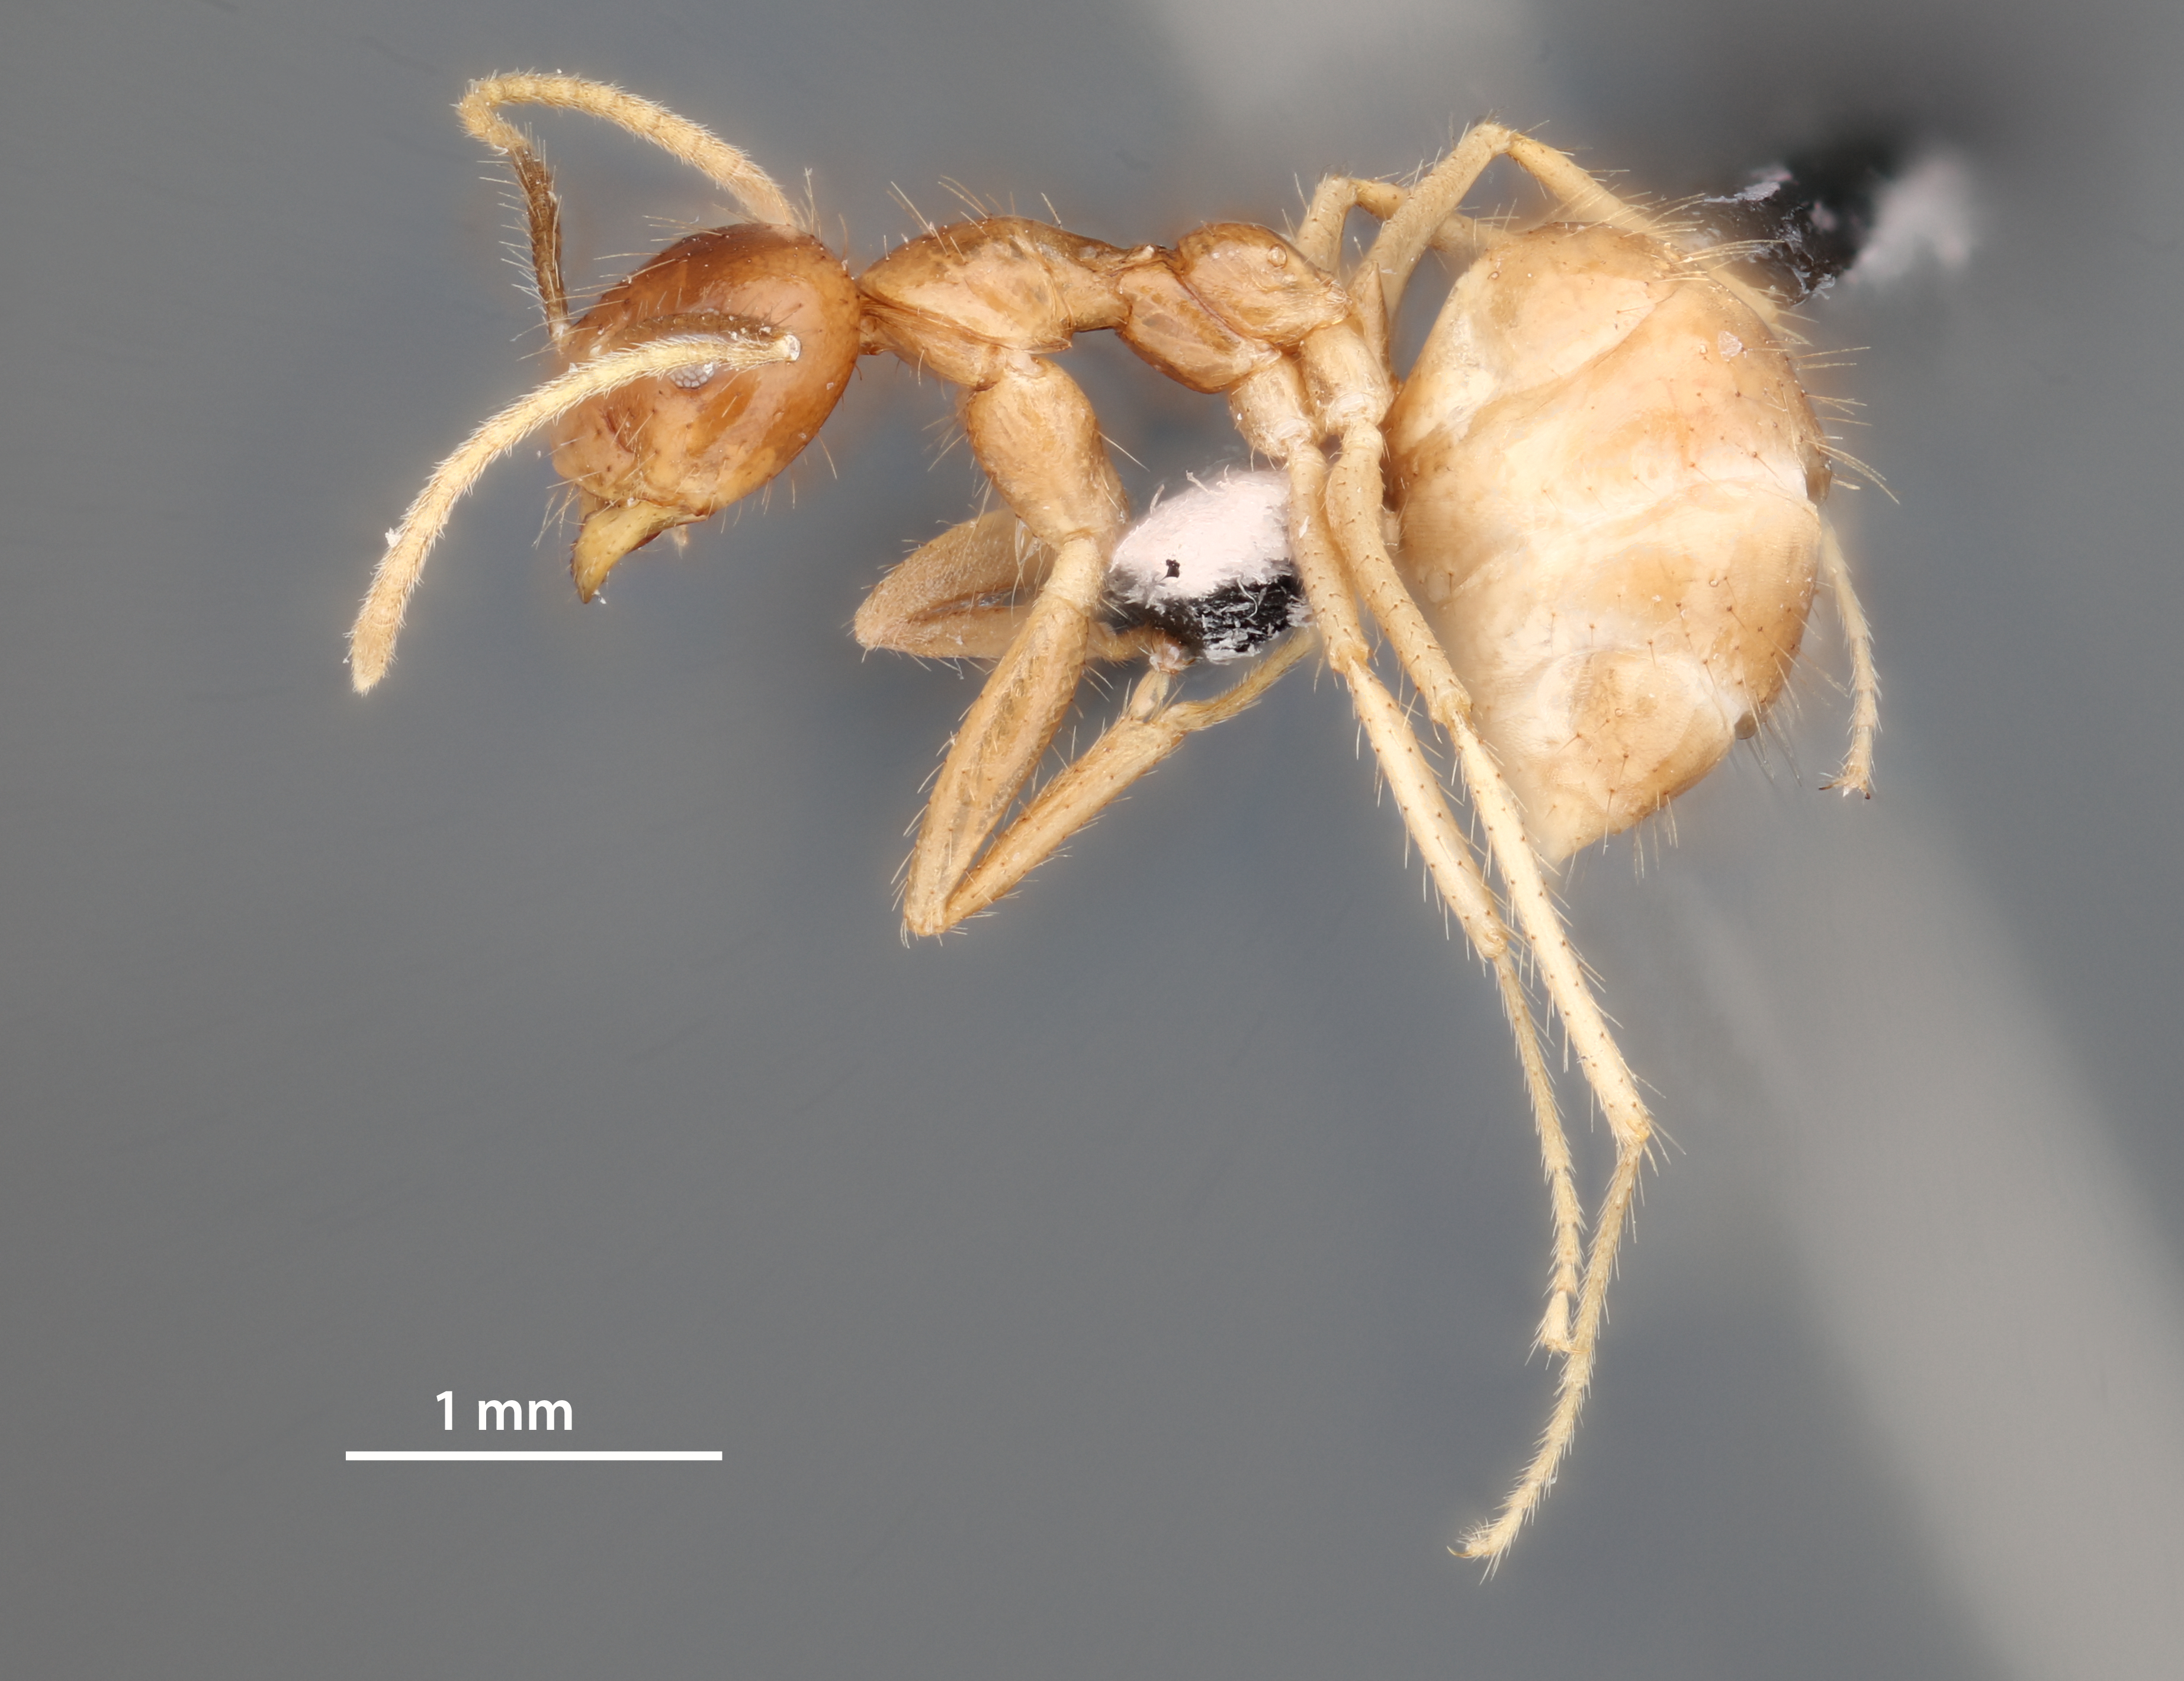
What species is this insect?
Euprenolepis maschwitzi
